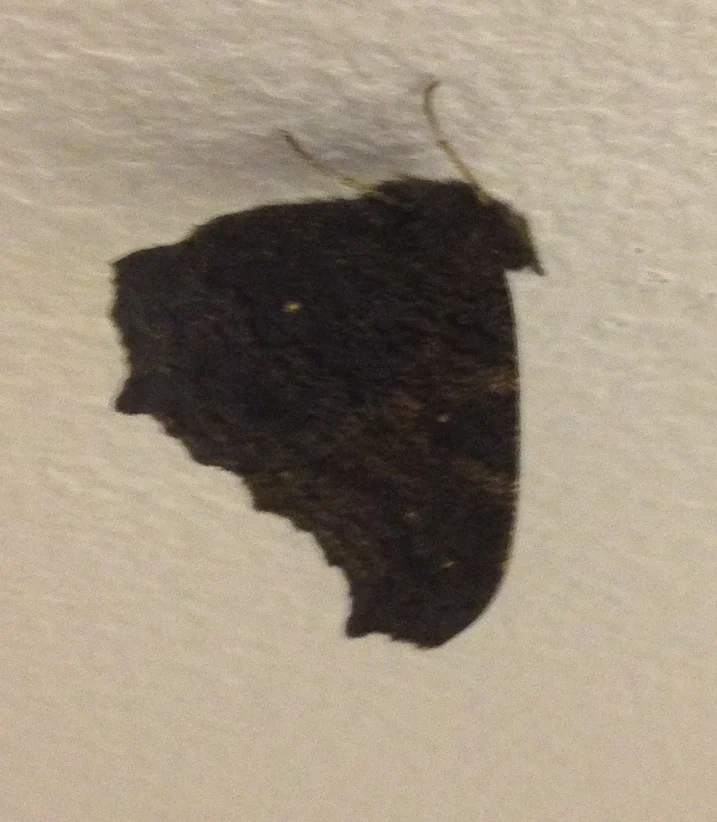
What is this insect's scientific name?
Aglais io
